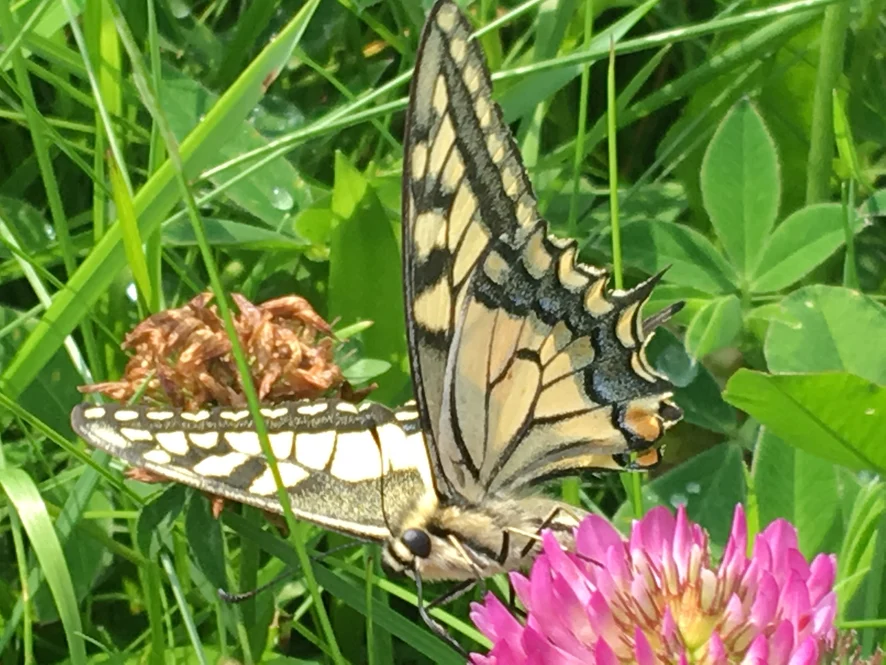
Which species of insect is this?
Papilio machaon
